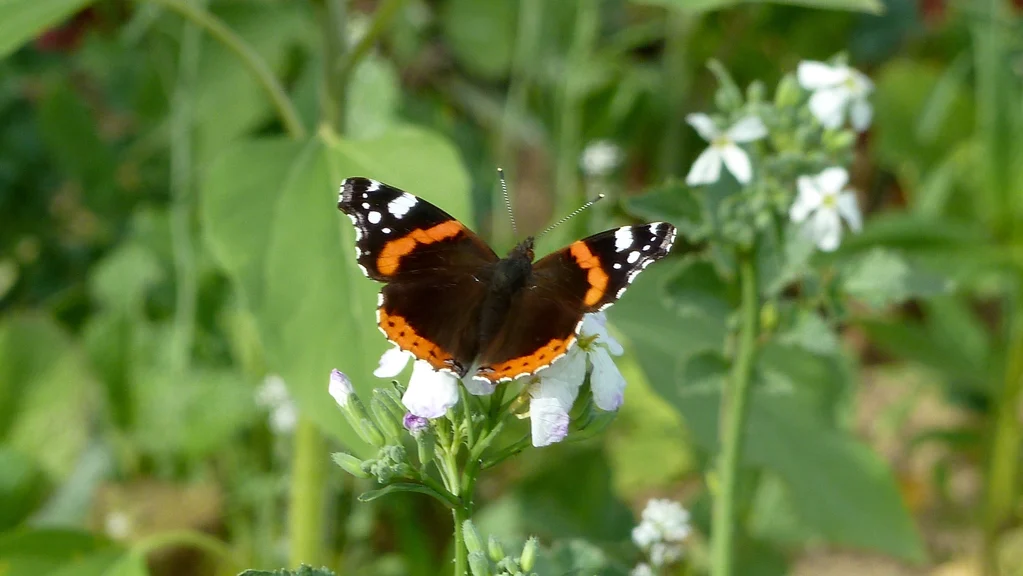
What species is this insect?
Vanessa atalanta
